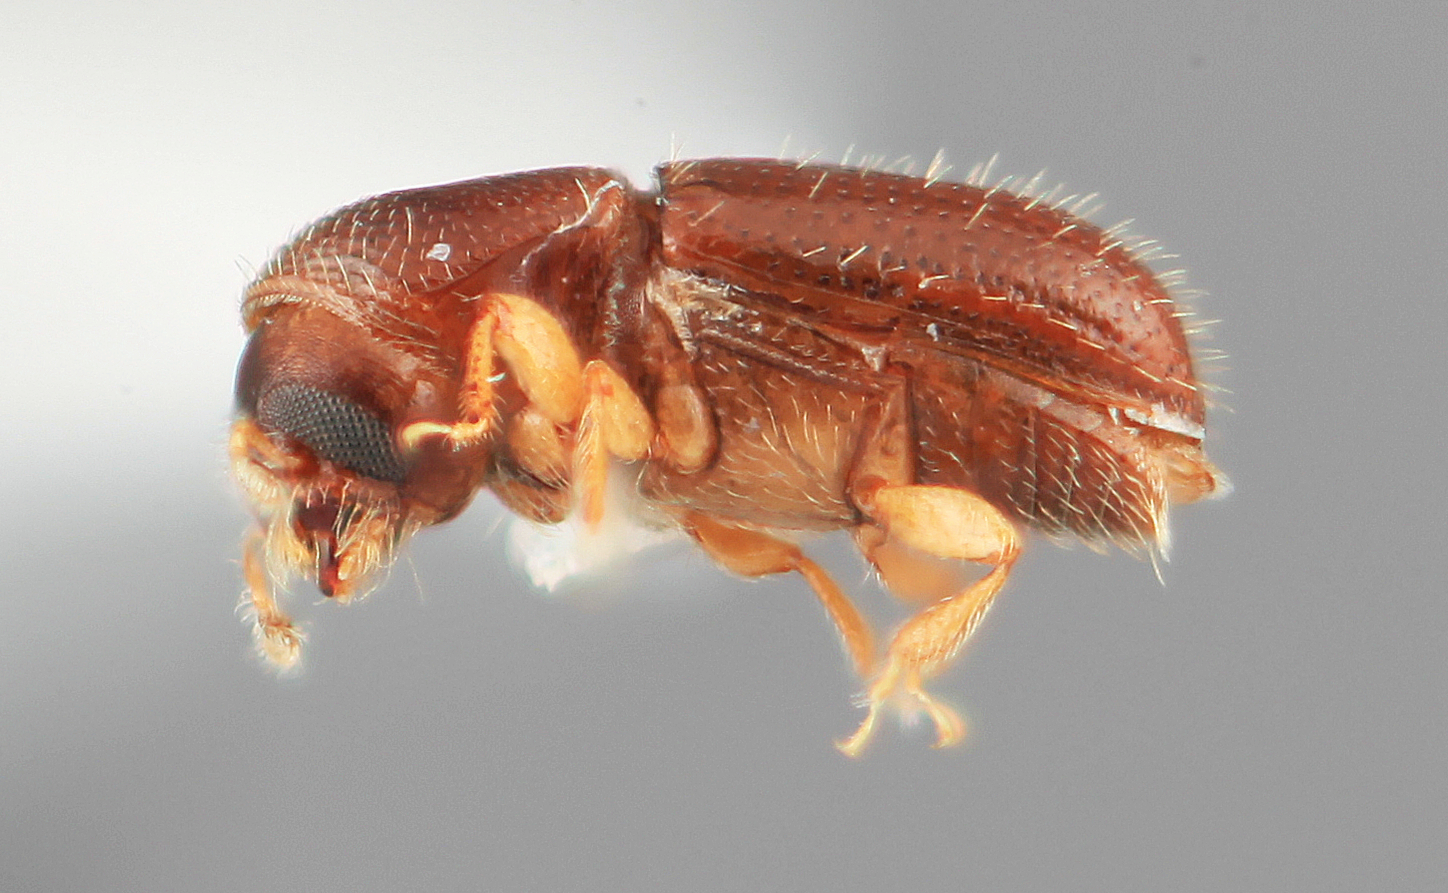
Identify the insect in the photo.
Scolytodes pusillimus
